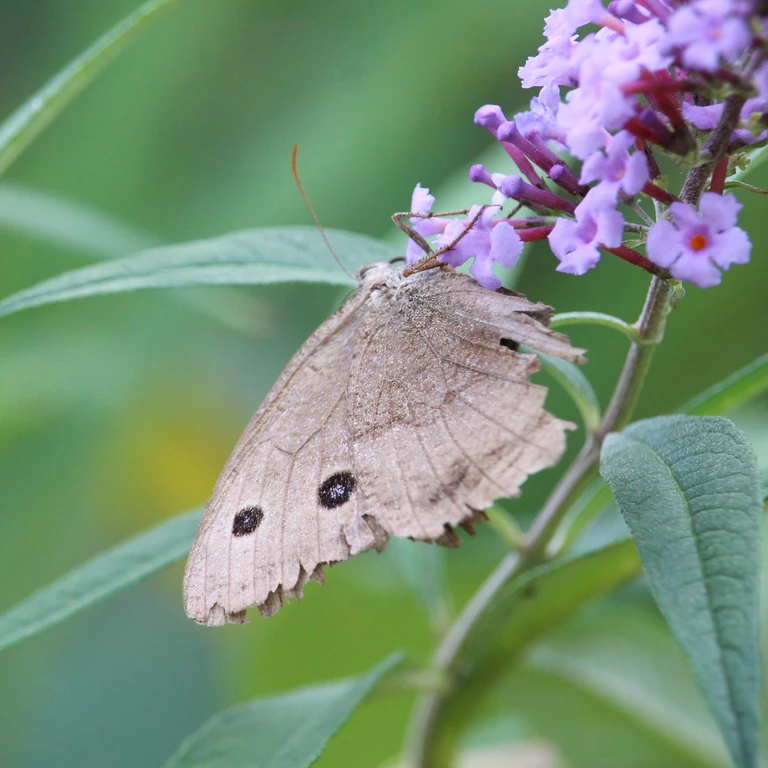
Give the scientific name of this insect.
Minois dryas
